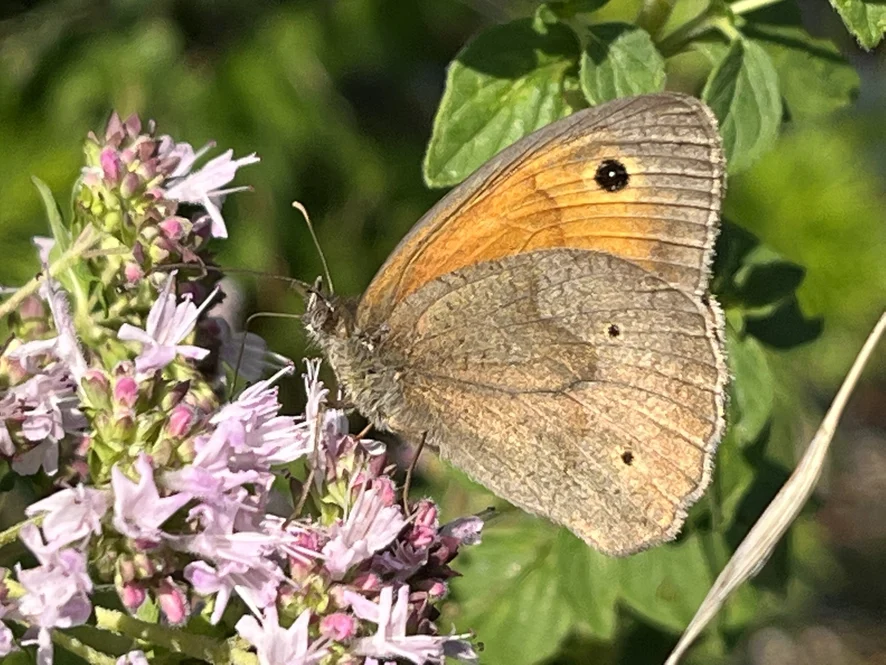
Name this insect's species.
Maniola jurtina
